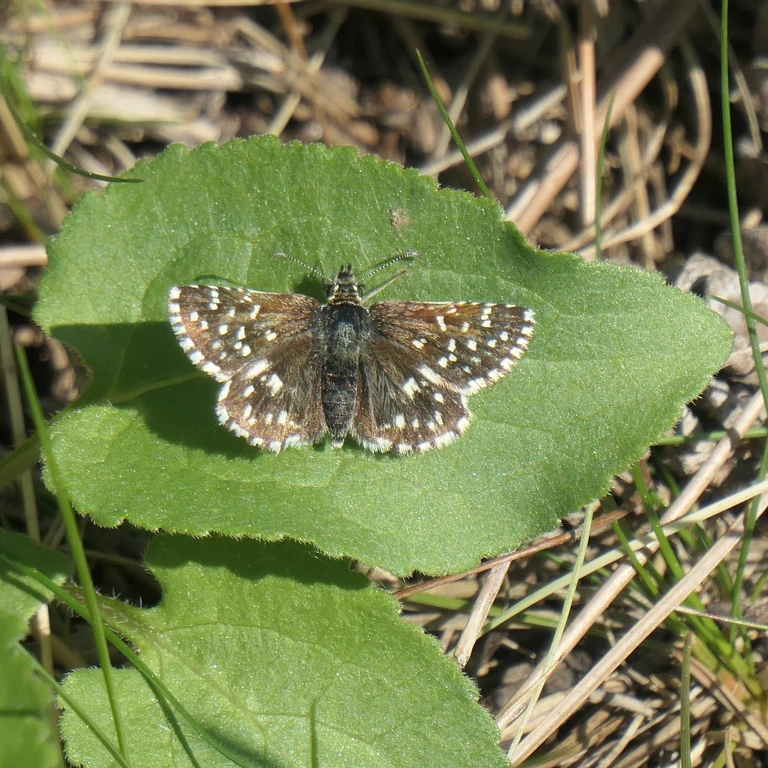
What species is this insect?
Pyrgus malvae
